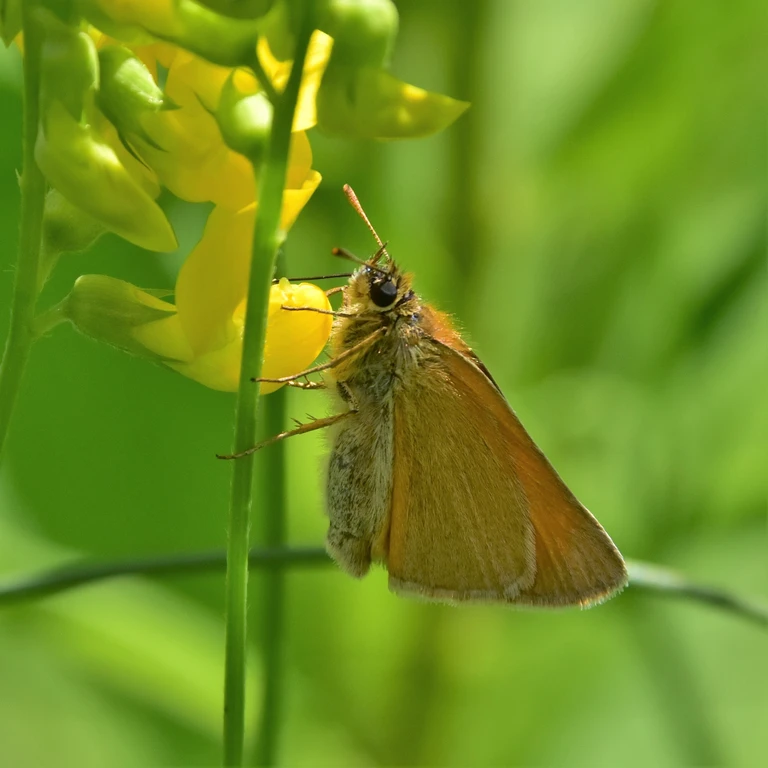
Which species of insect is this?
Thymelicus sylvestris
